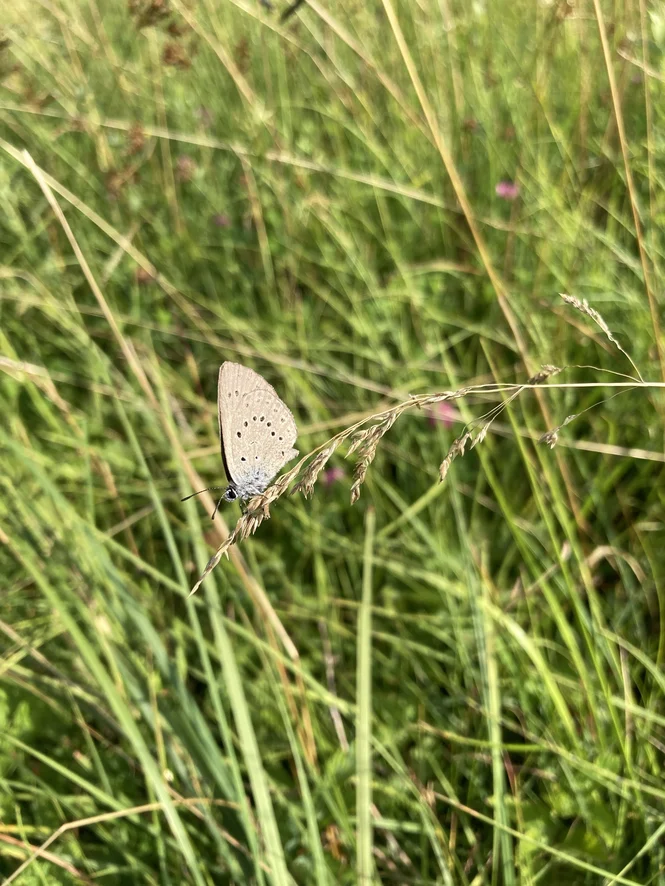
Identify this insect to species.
Phengaris teleius
